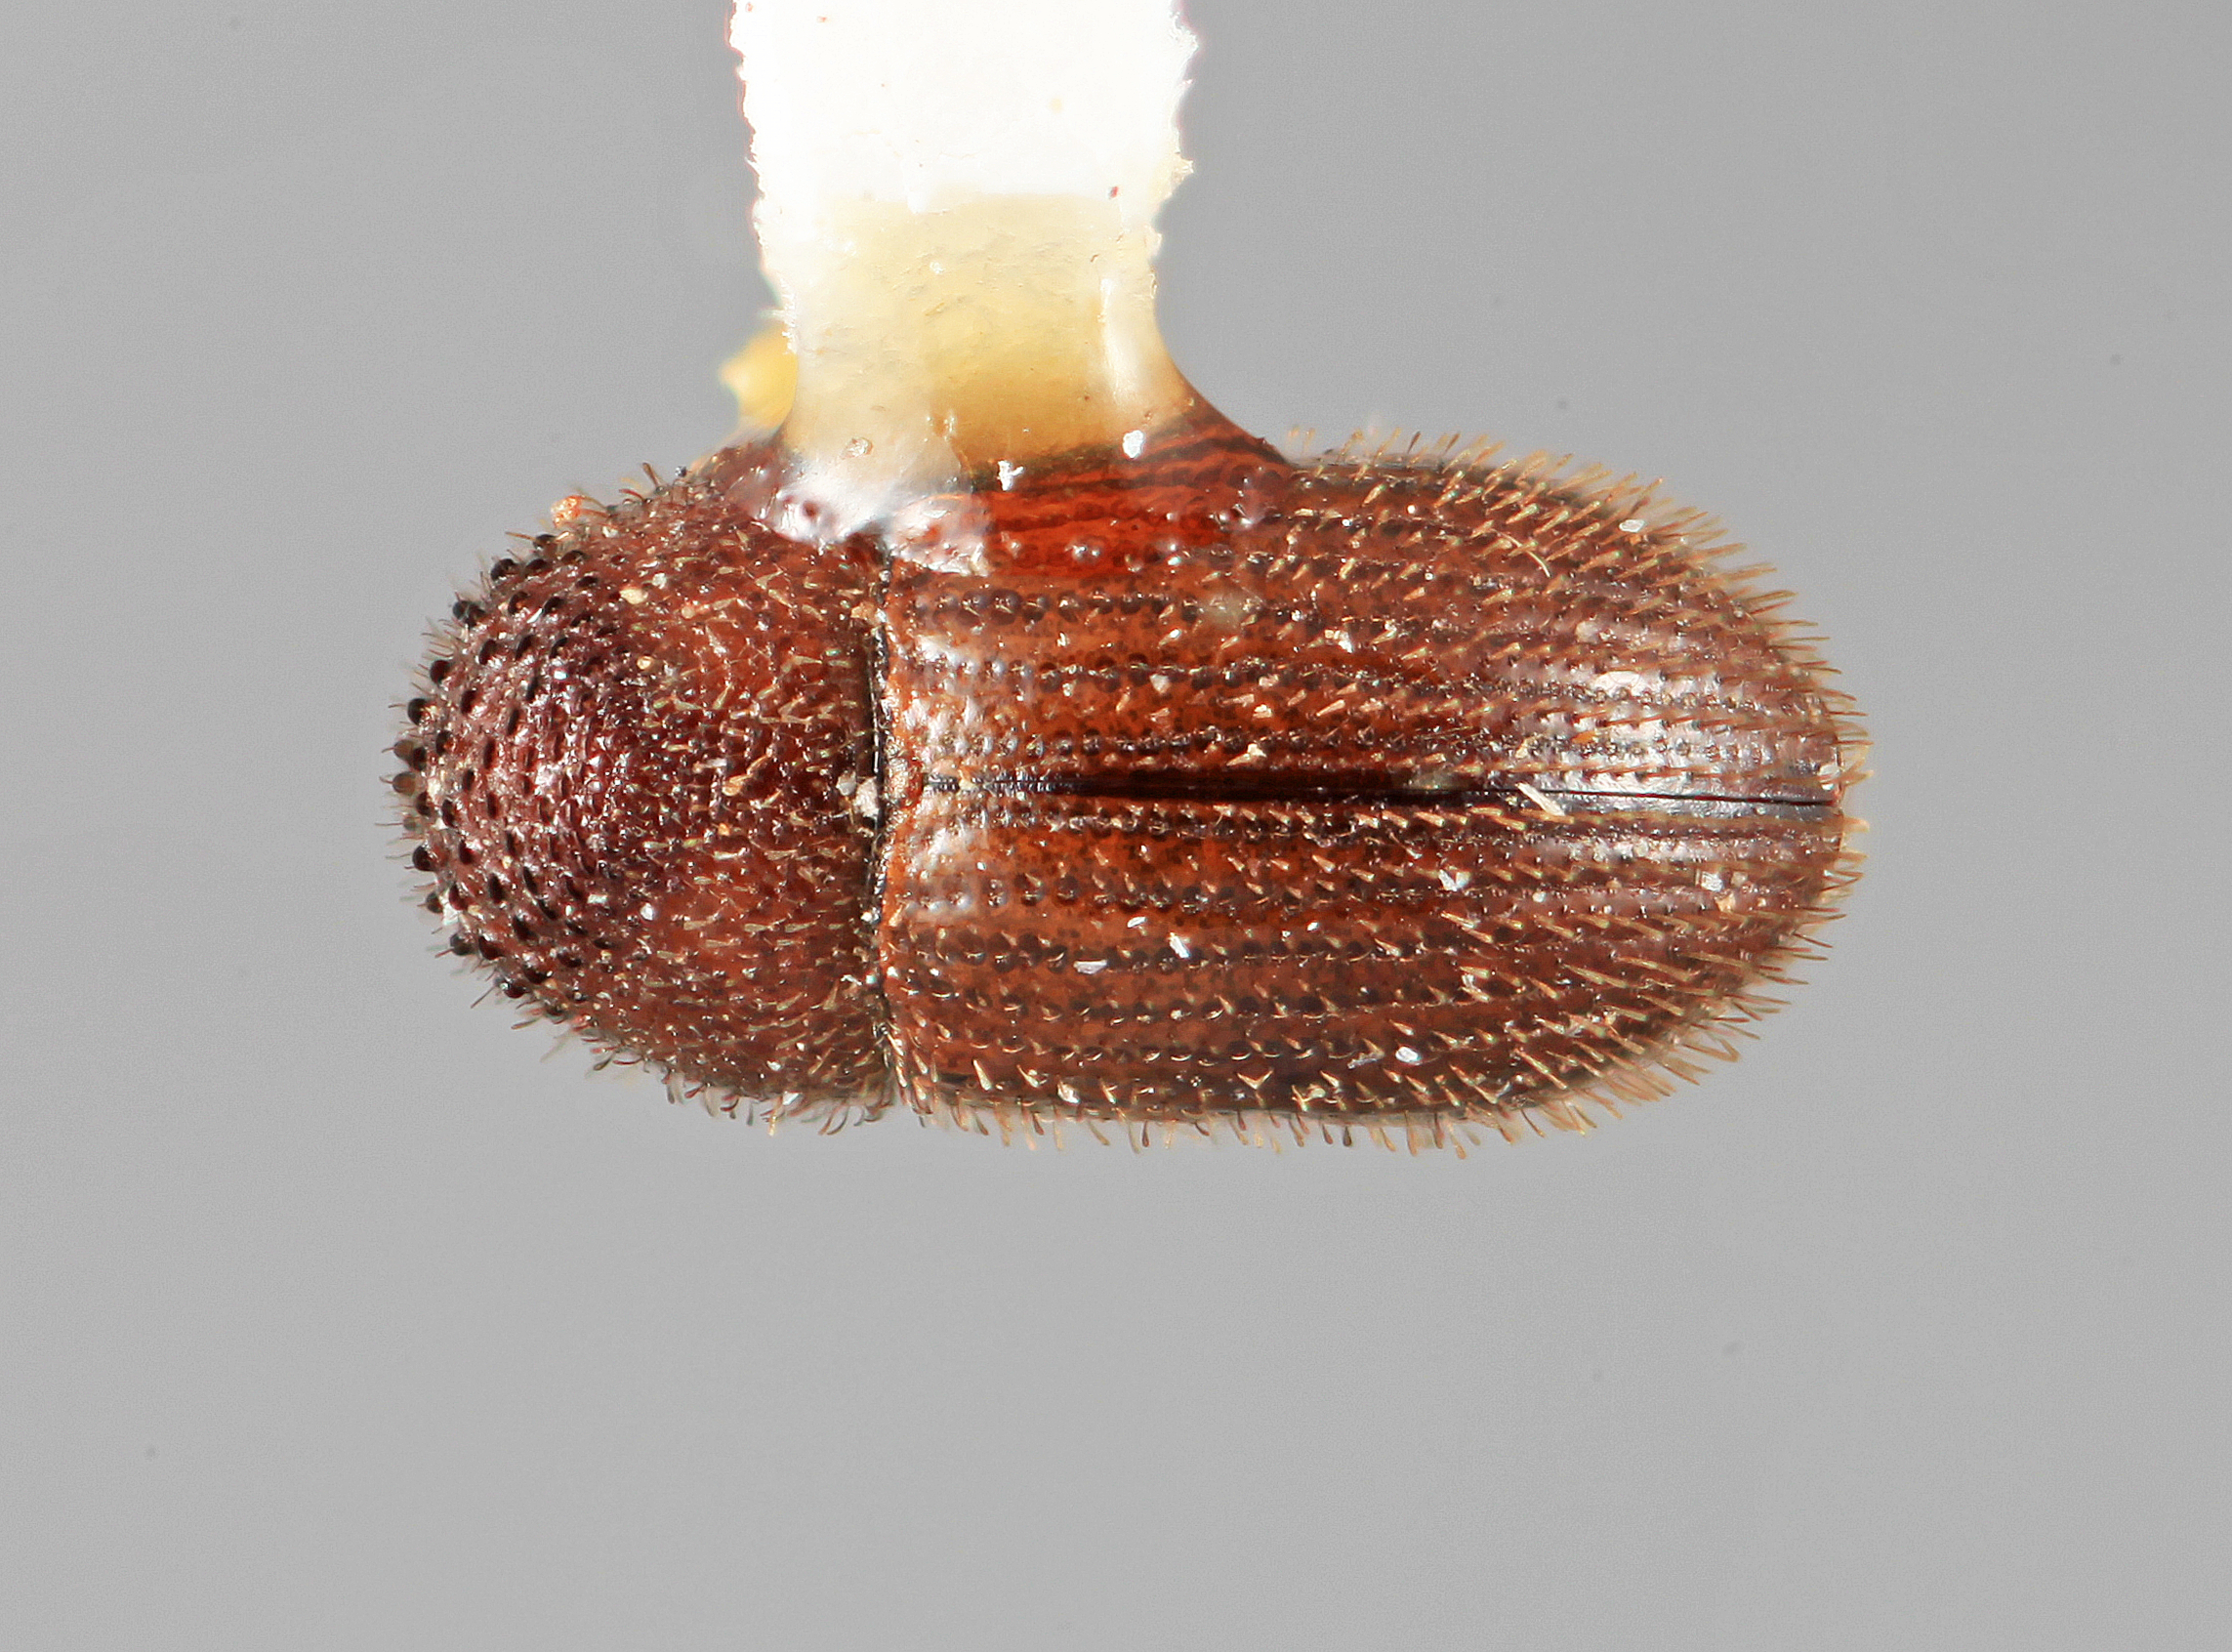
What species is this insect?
Hypothenemus trivialis
